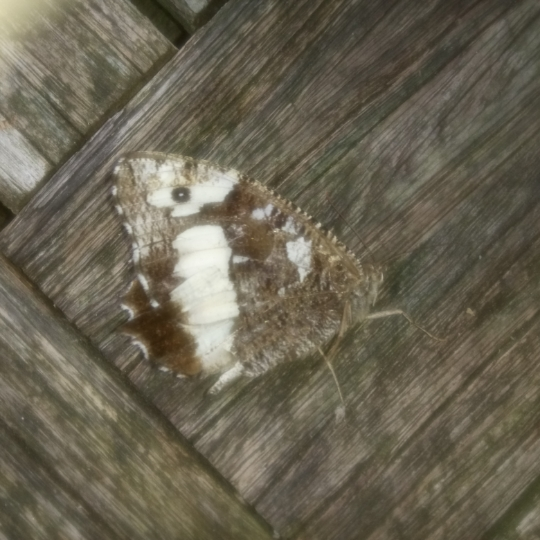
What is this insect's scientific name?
Brintesia circe
